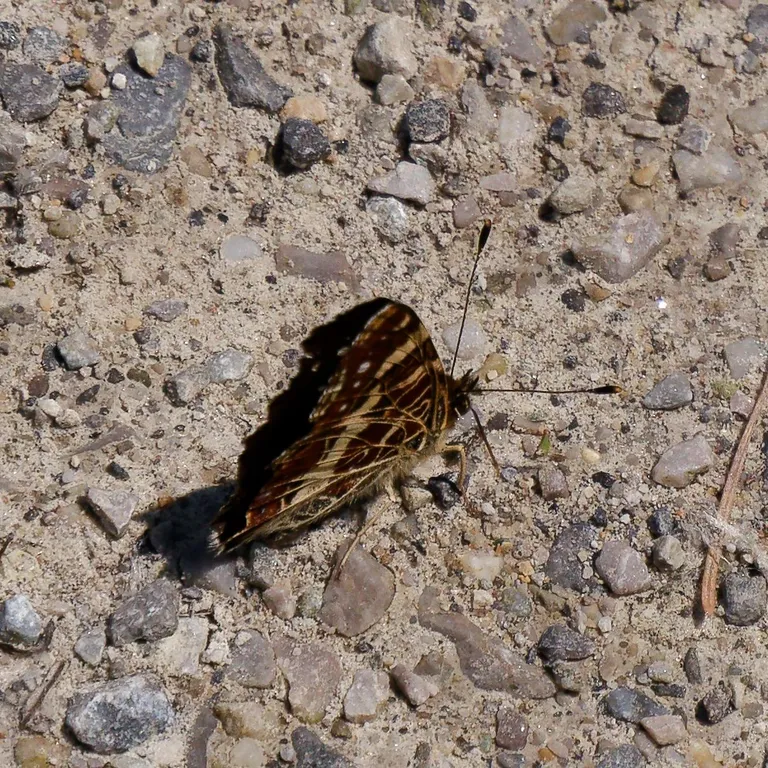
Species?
Araschnia levana
